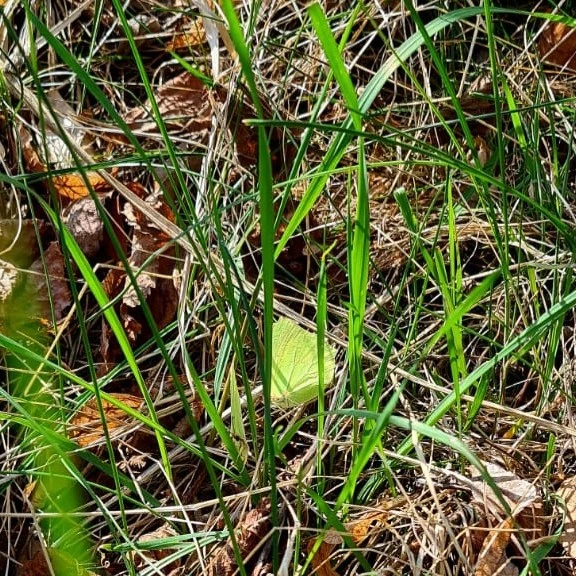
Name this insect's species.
Gonepteryx rhamni
